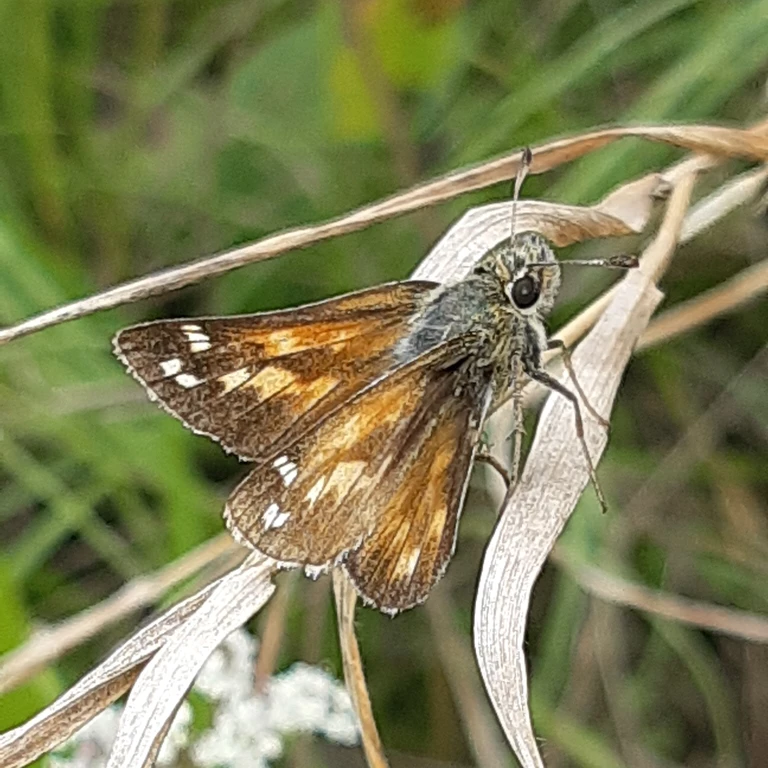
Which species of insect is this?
Hesperia comma
